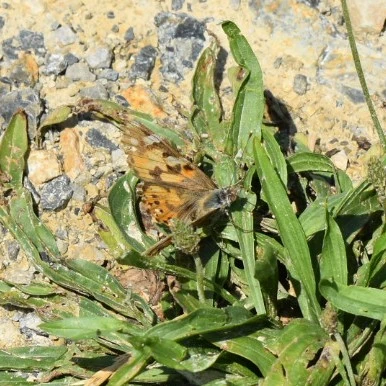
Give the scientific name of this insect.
Vanessa cardui
